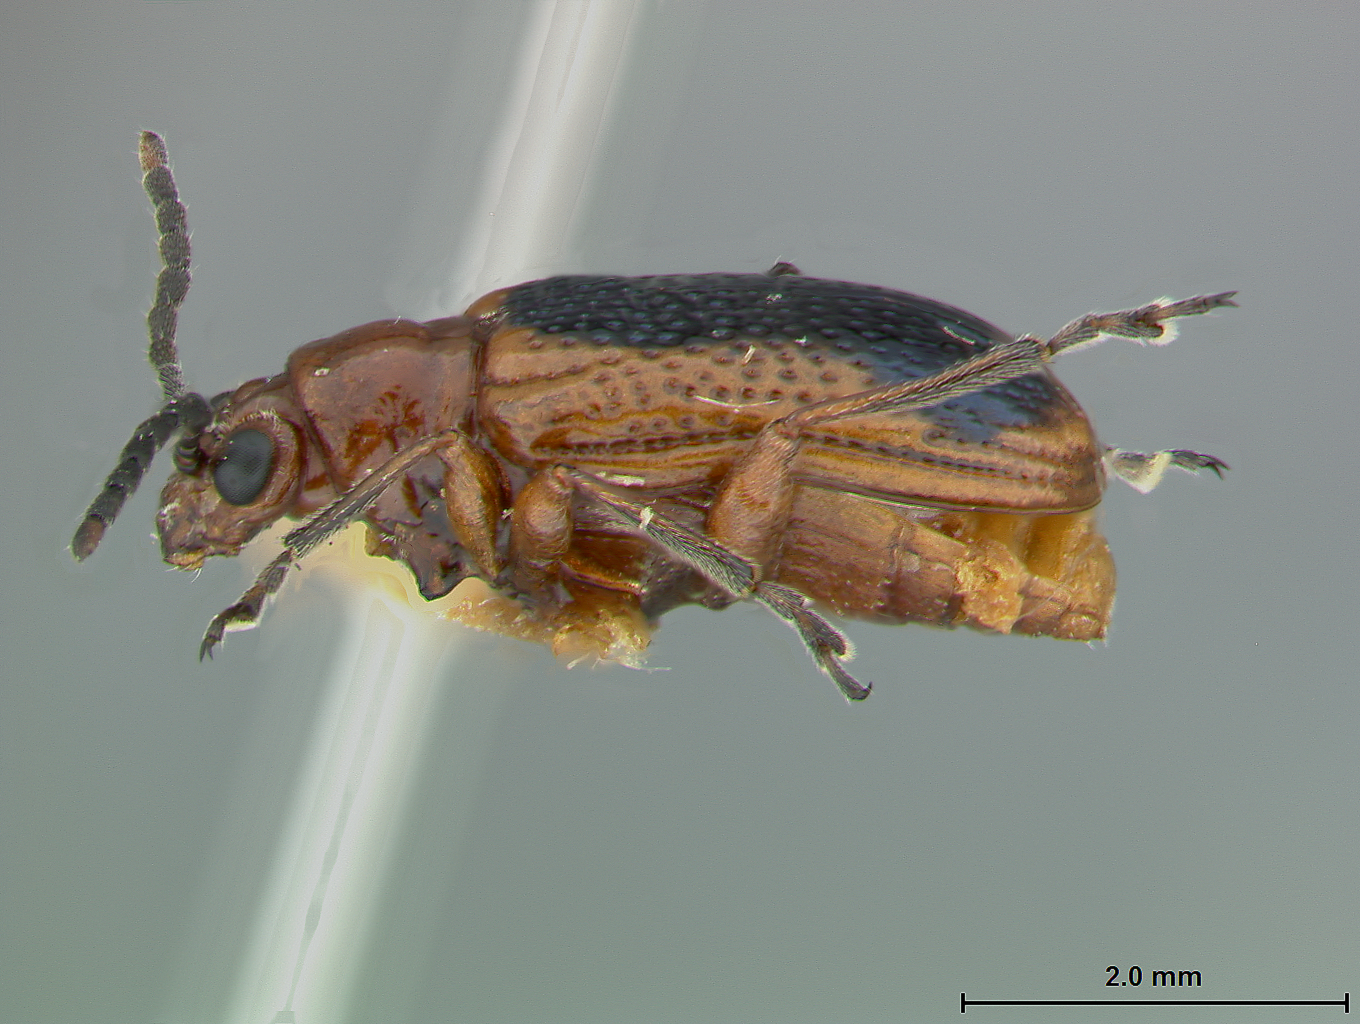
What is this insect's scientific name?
Neolema ovalis
